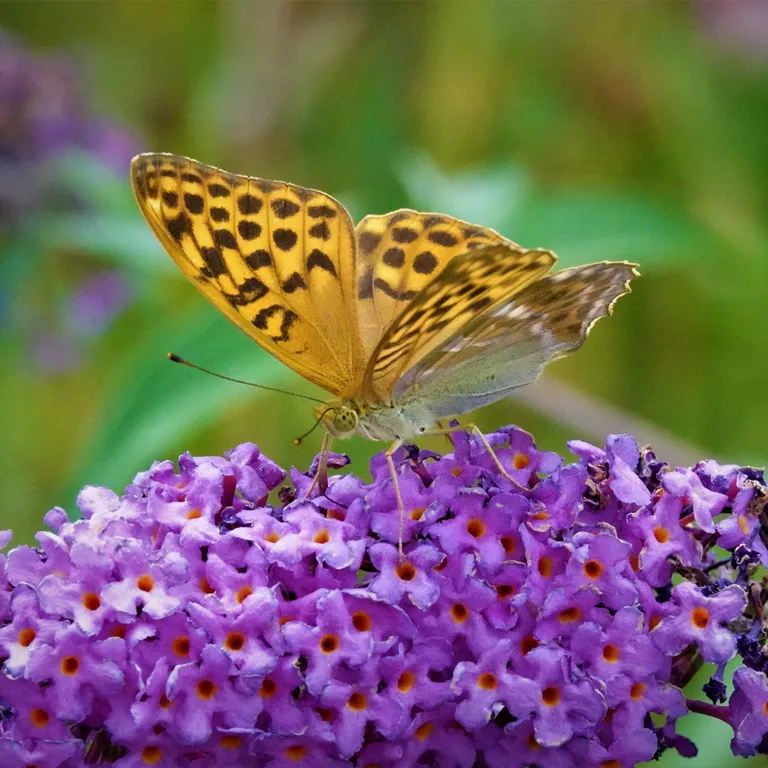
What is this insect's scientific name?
Argynnis paphia
